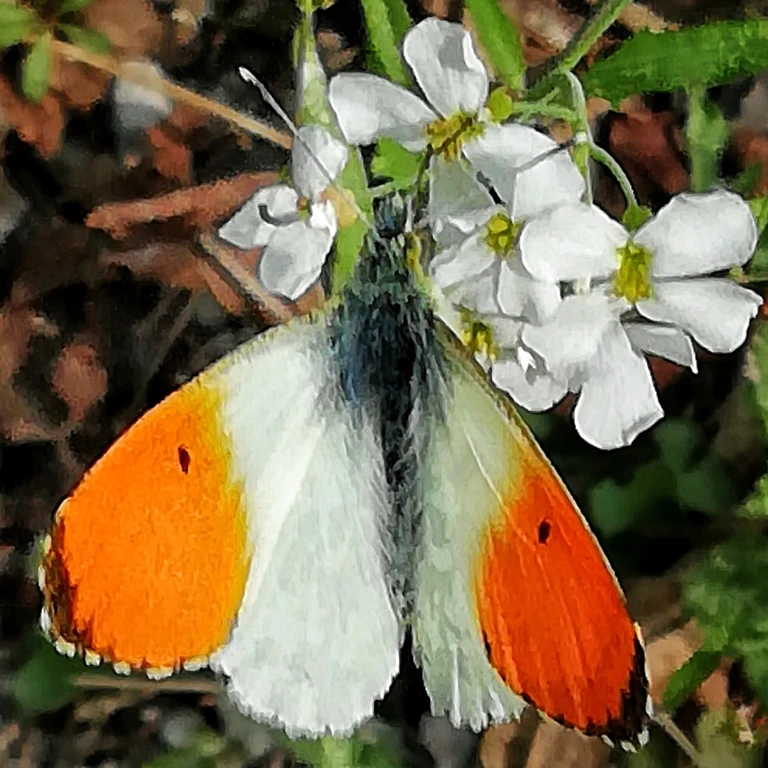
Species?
Anthocharis cardamines
